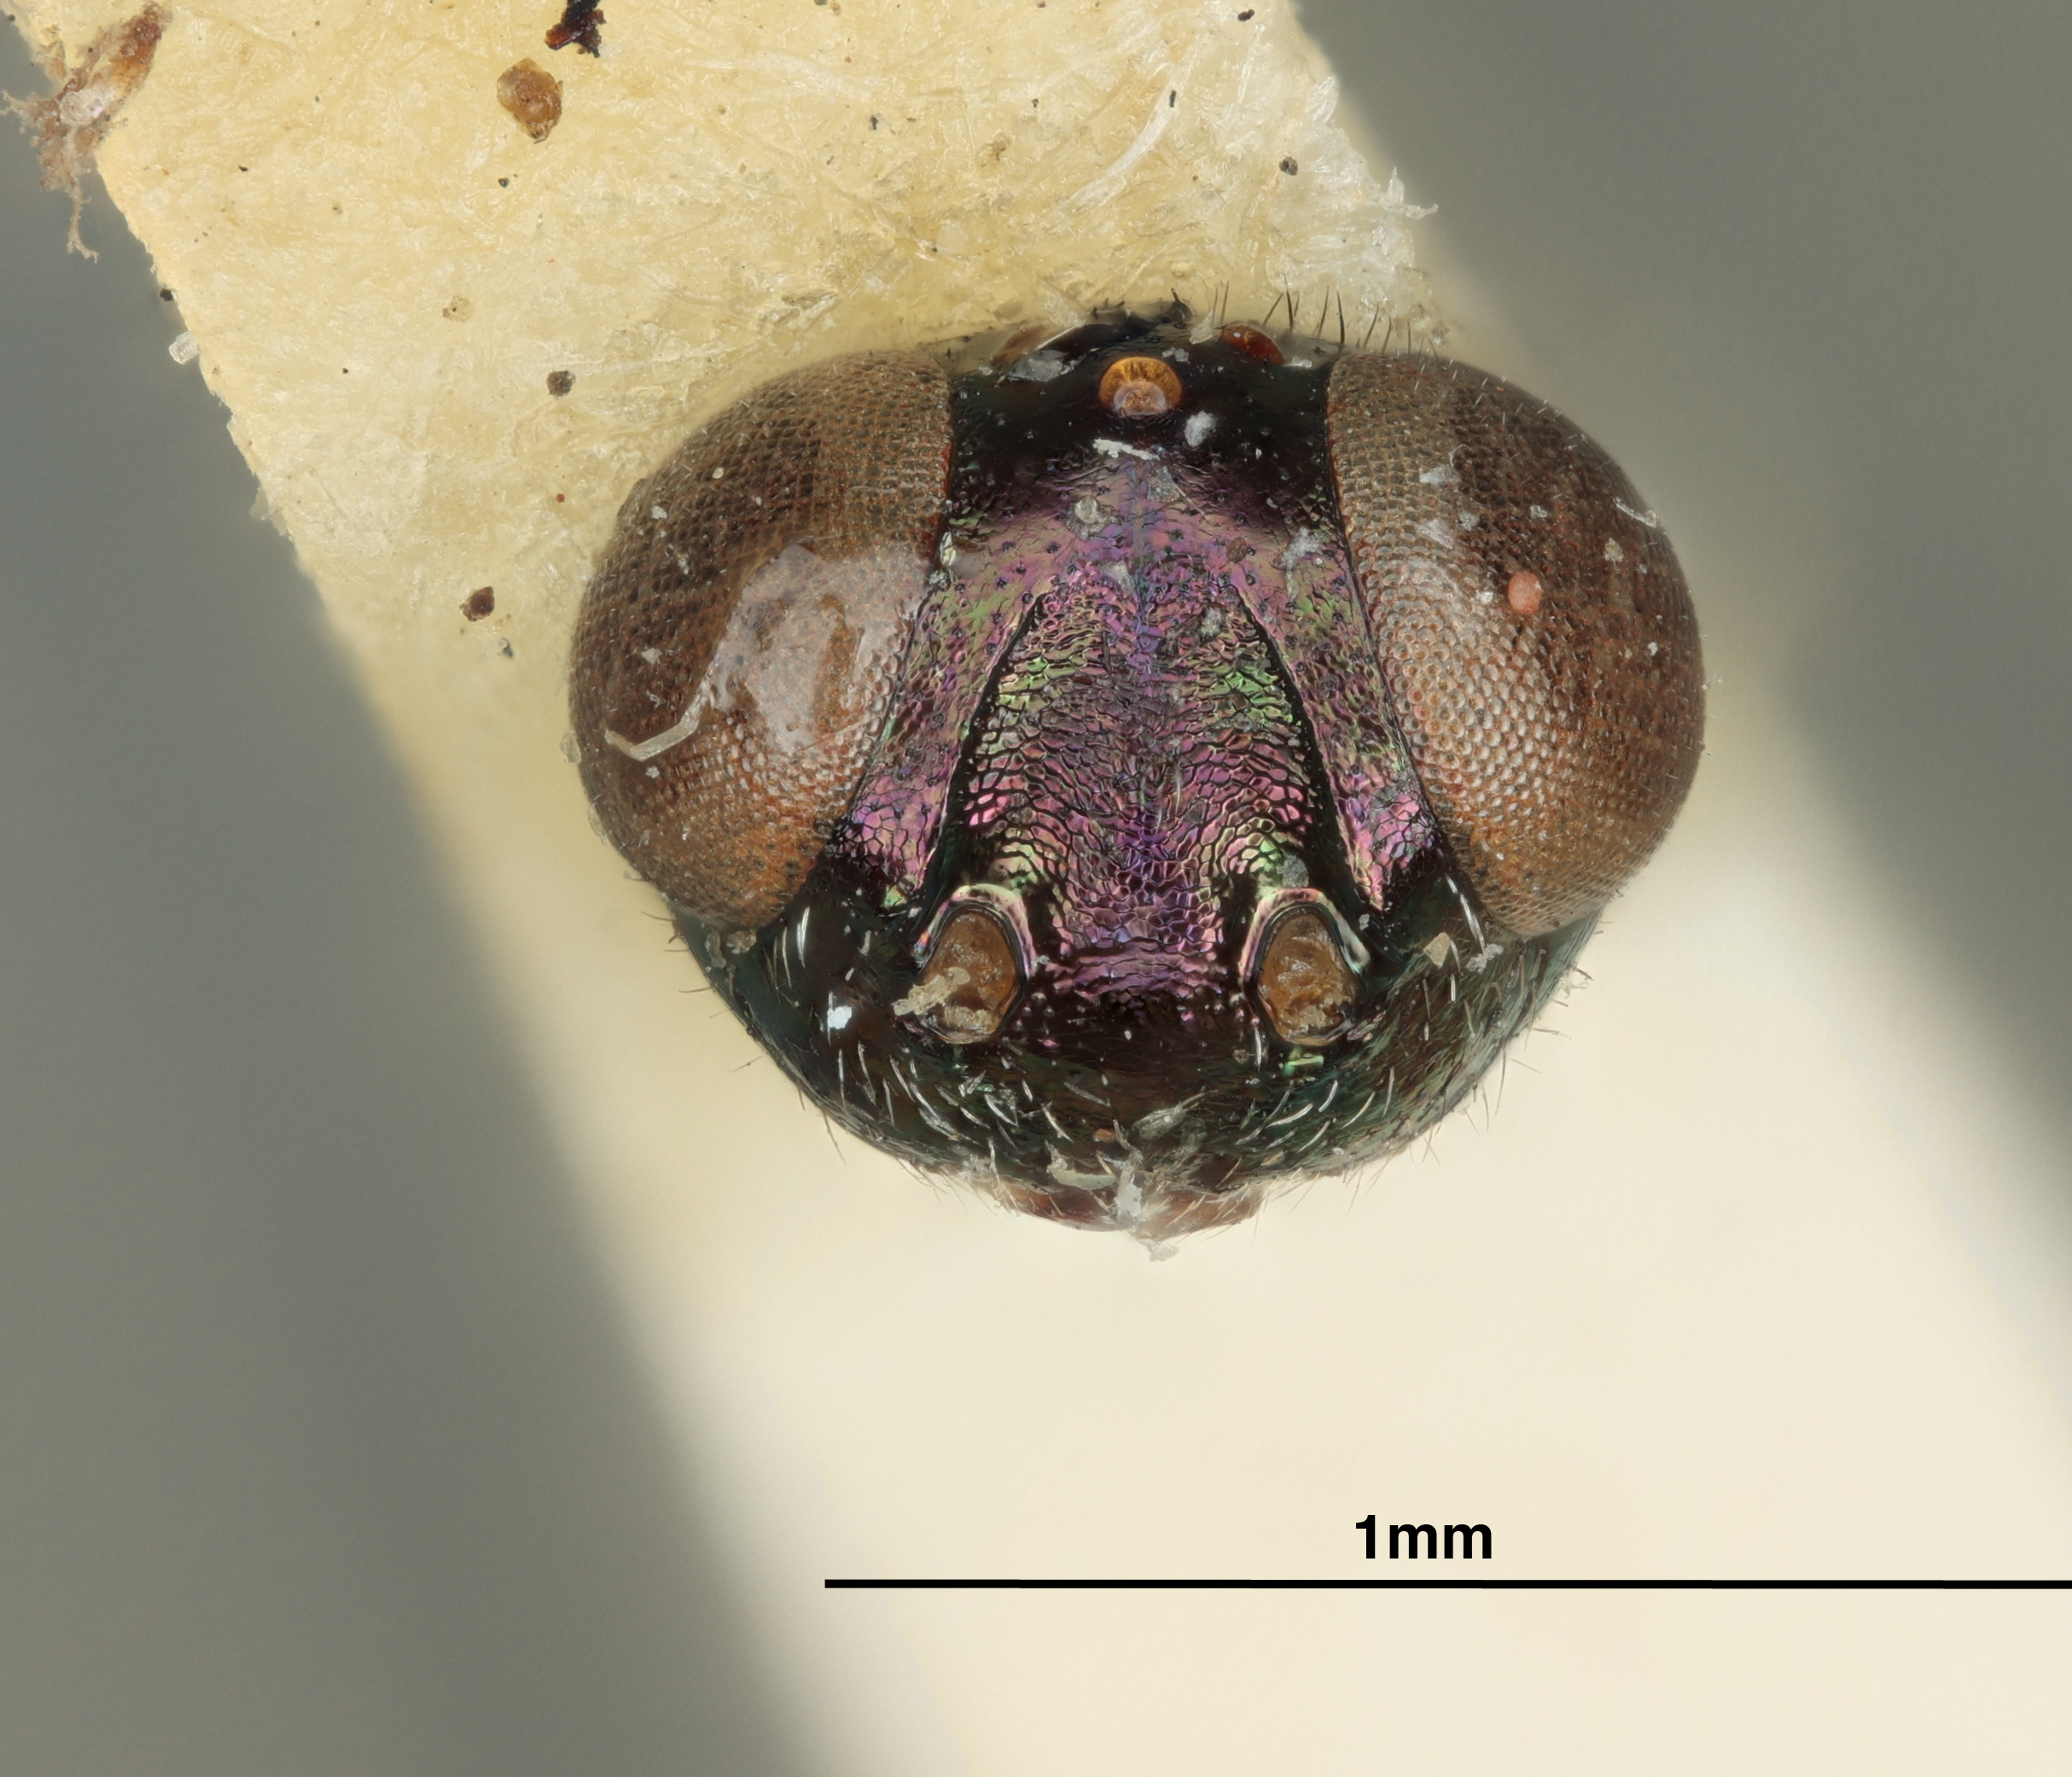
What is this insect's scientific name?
Anastatus thoreauini
